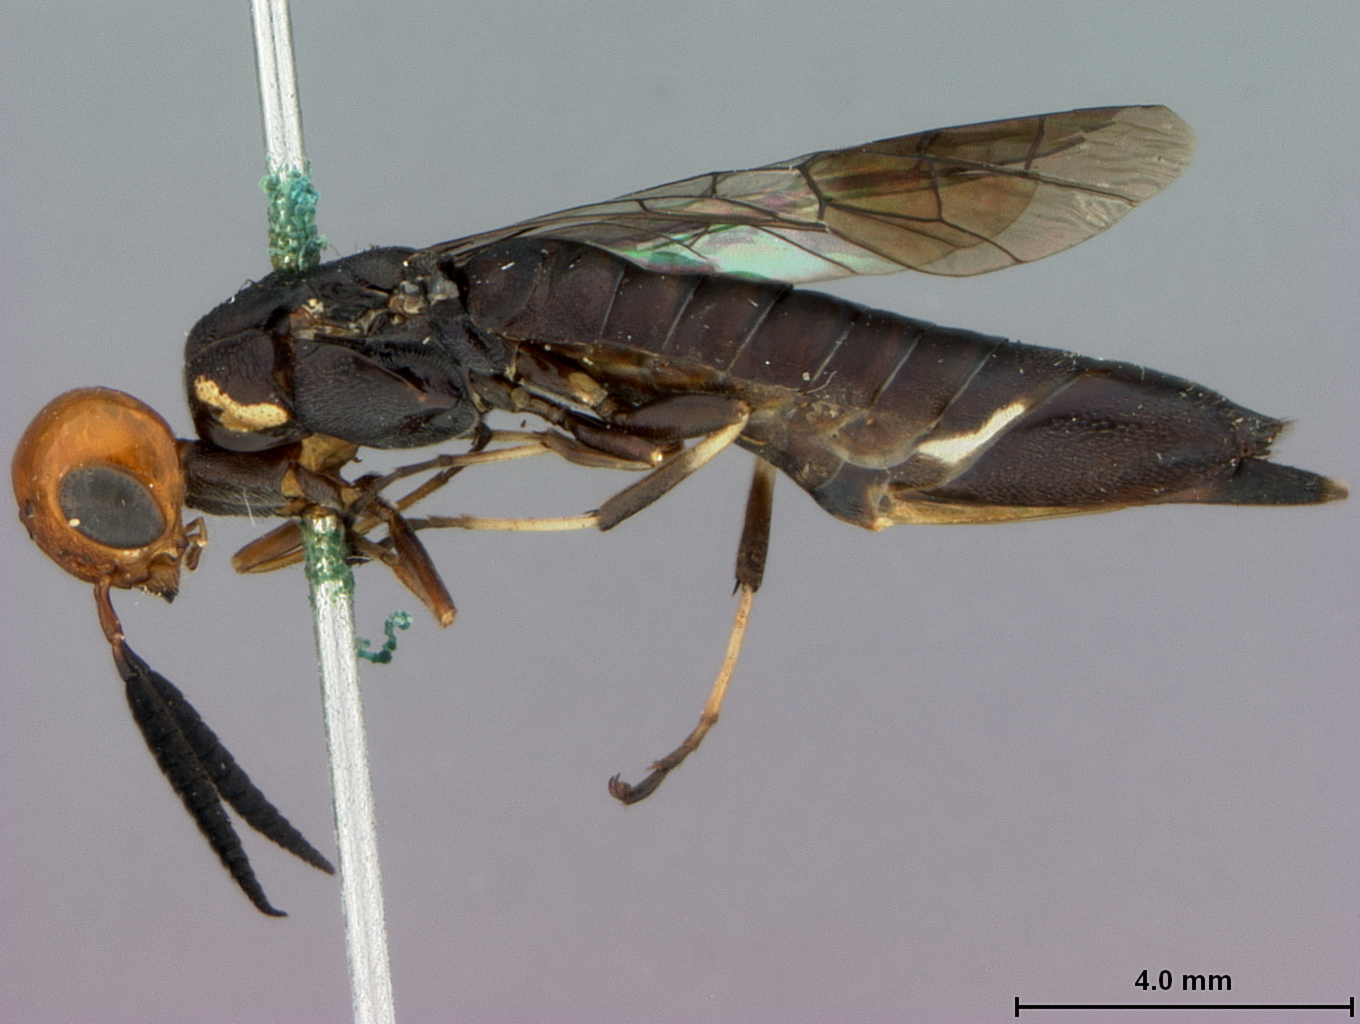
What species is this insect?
Xiphydria heritierae
